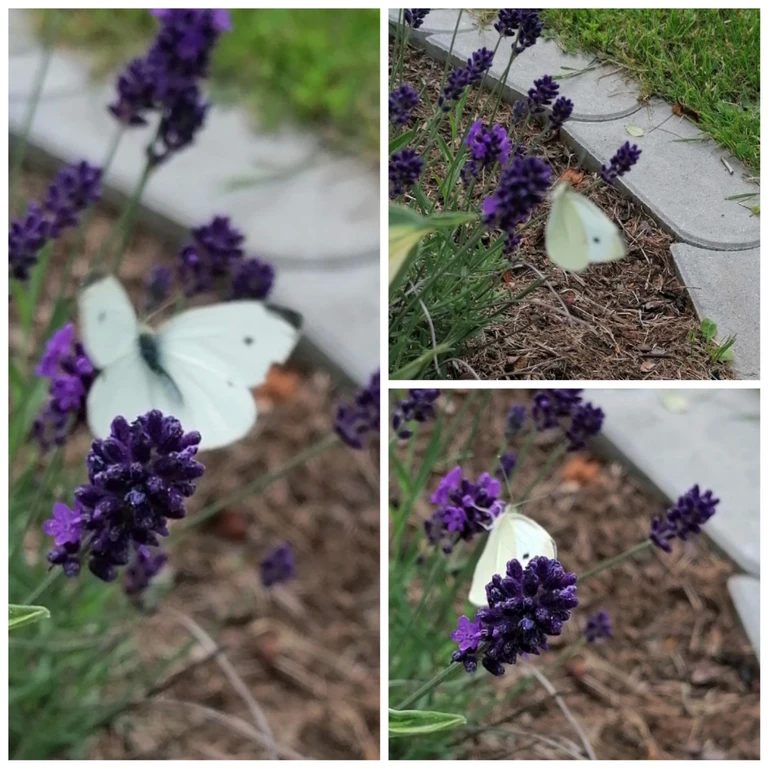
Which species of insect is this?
Pieris rapae
